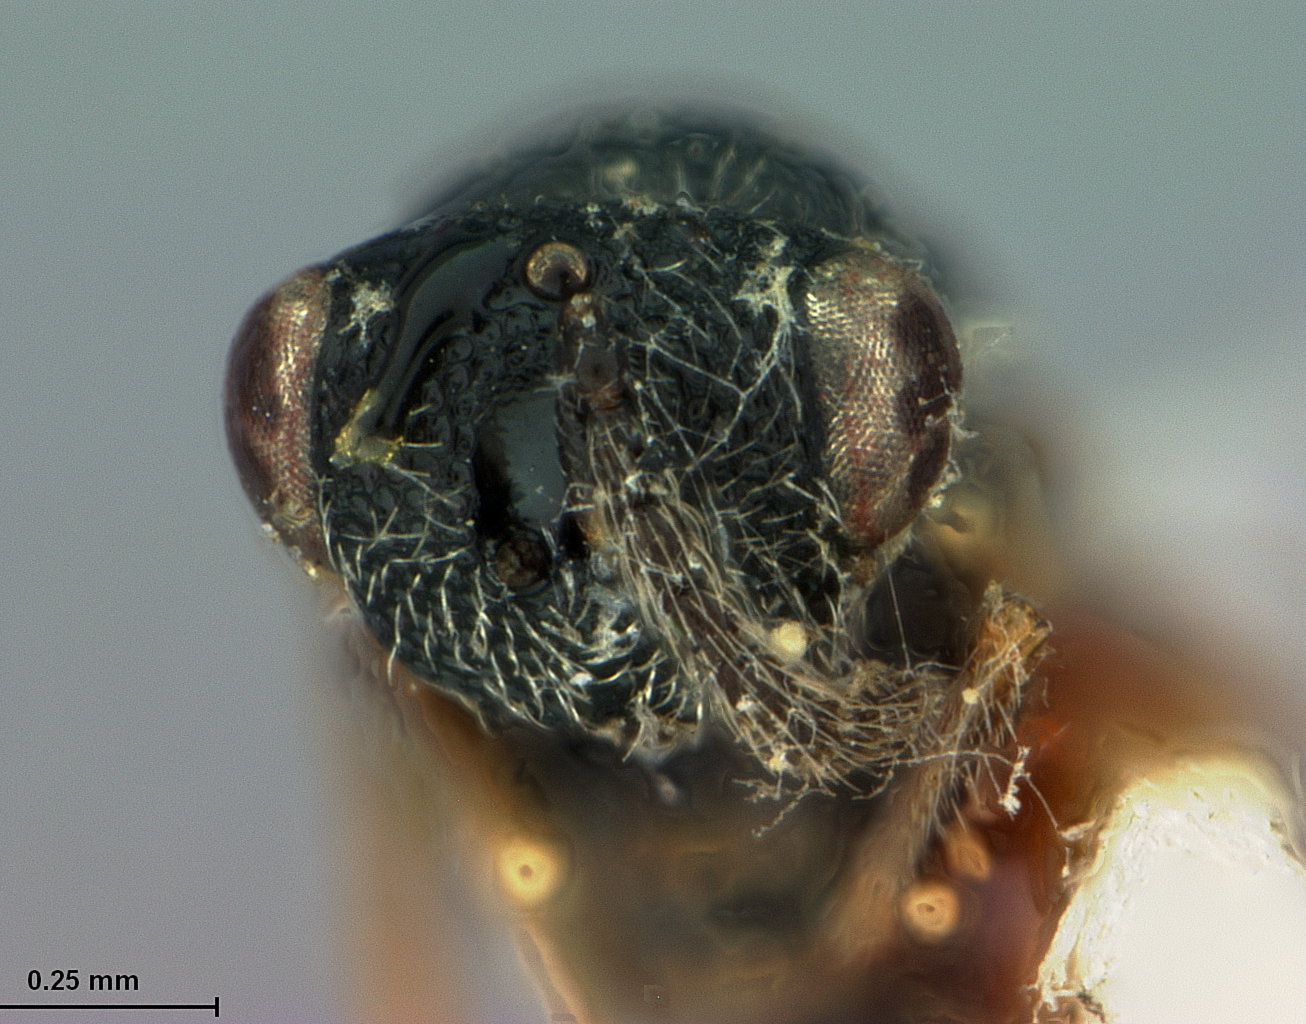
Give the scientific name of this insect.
Eurytoma australiensis
